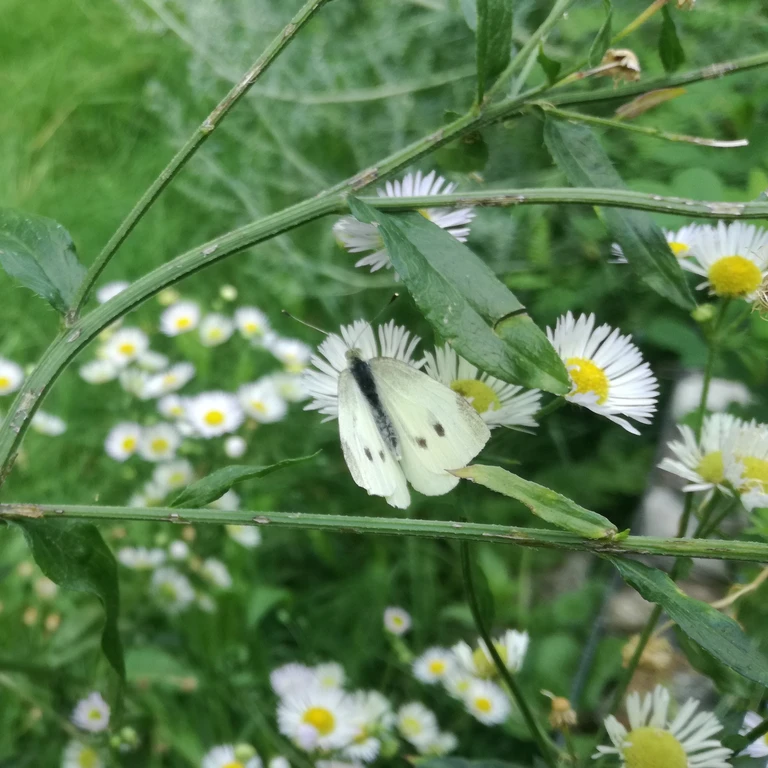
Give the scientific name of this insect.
Pieris rapae
